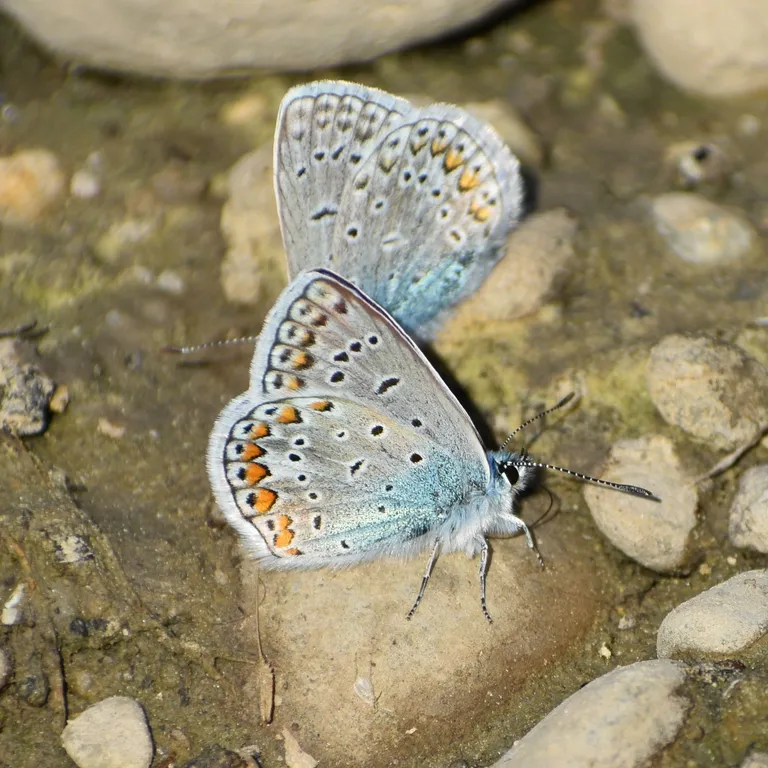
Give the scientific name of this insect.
Polyommatus icarus
